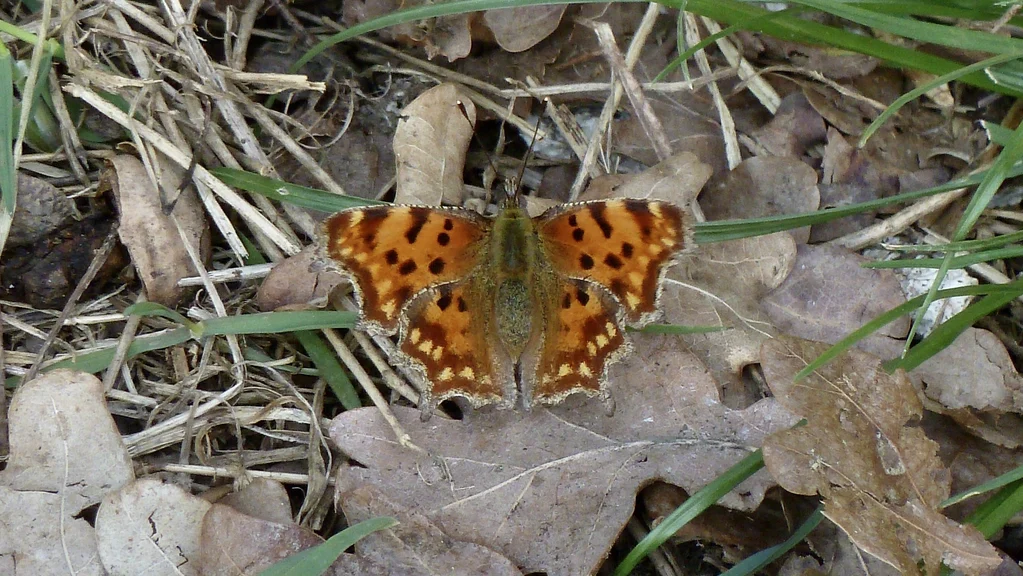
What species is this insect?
Polygonia c-album
